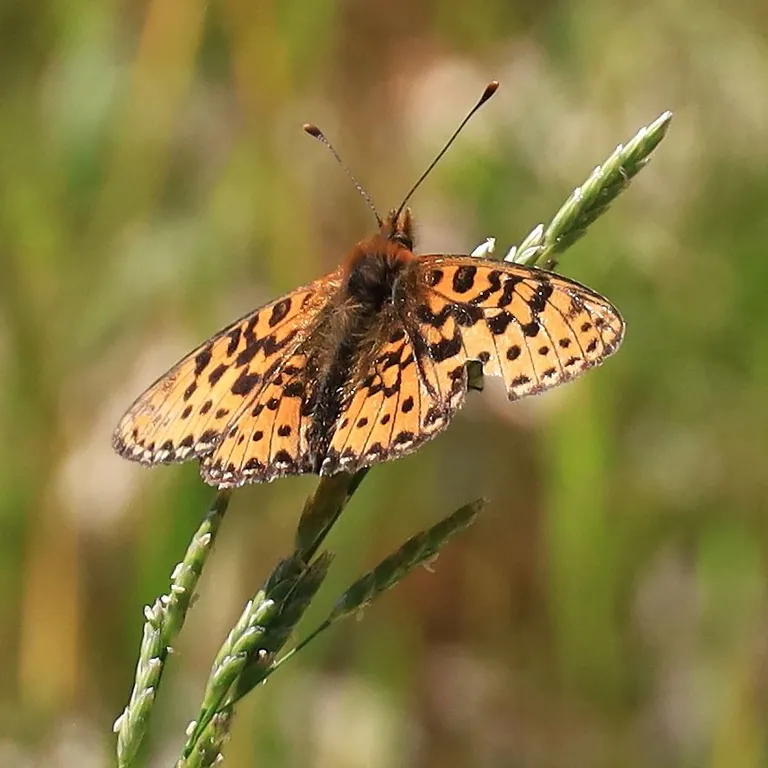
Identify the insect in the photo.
Boloria euphrosyne (also Clossiana euphrosyne)
